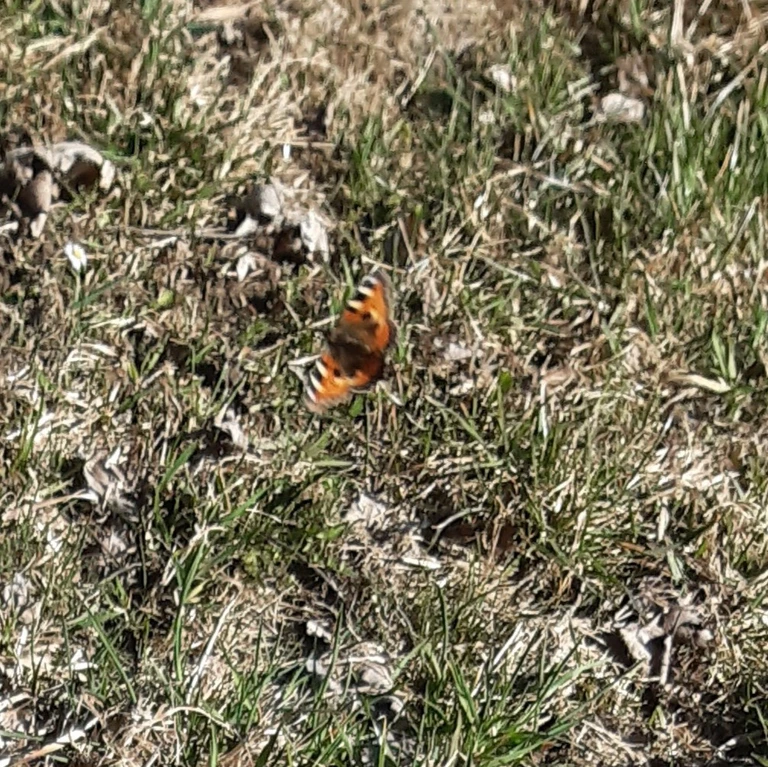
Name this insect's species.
Aglais urticae
